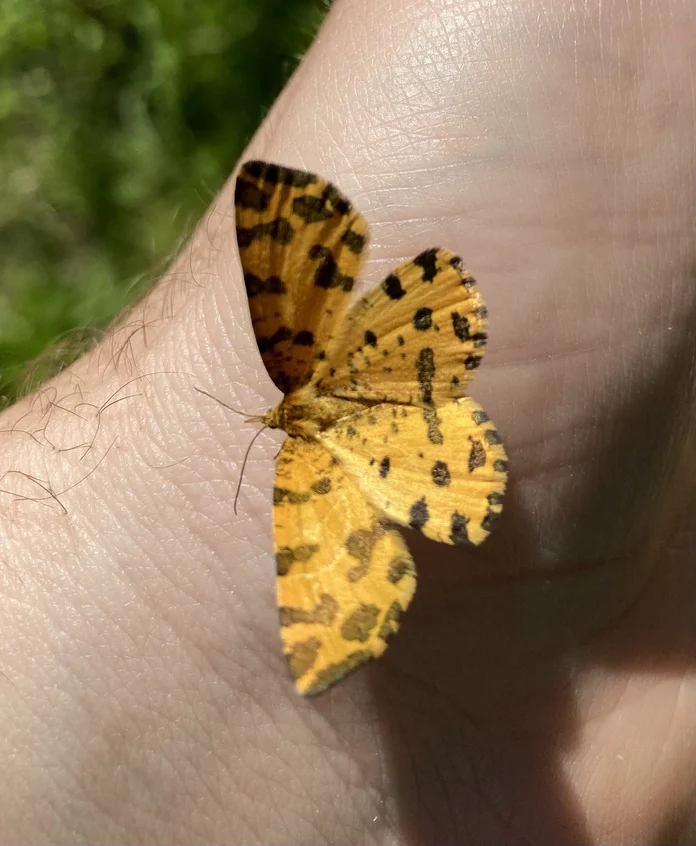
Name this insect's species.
Pseudopanthera macularia
